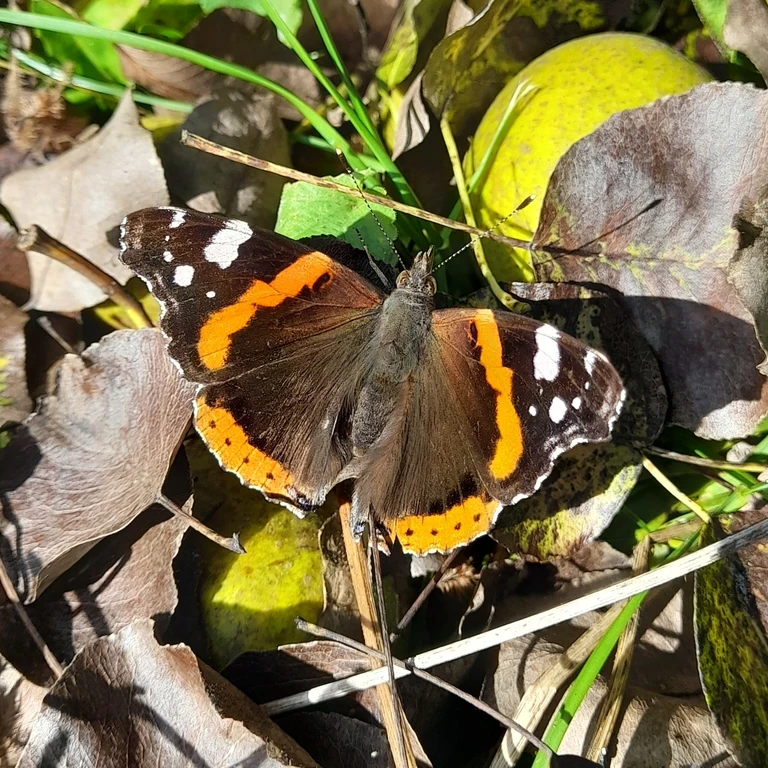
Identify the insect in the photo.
Vanessa atalanta
